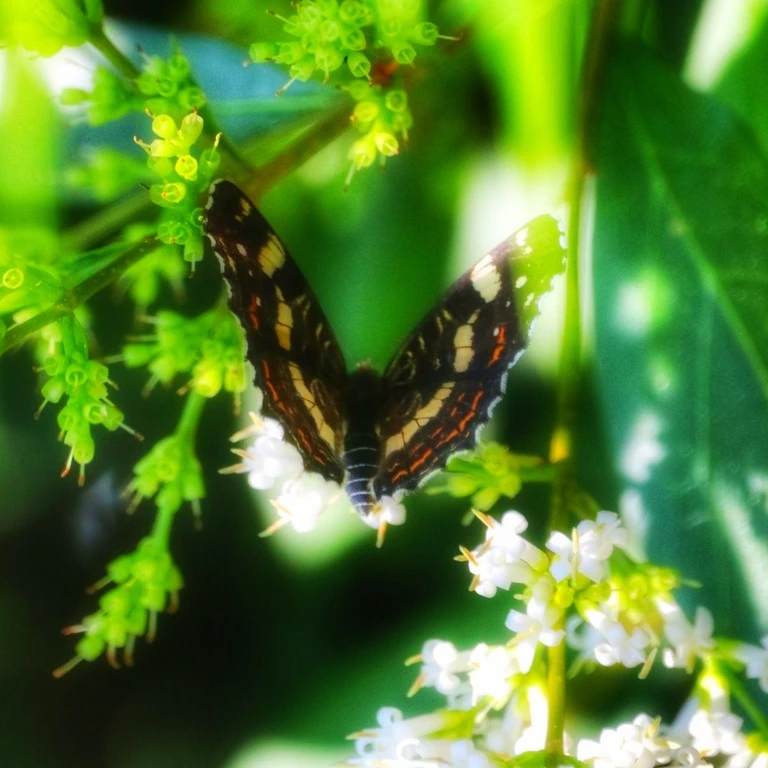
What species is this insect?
Araschnia levana
